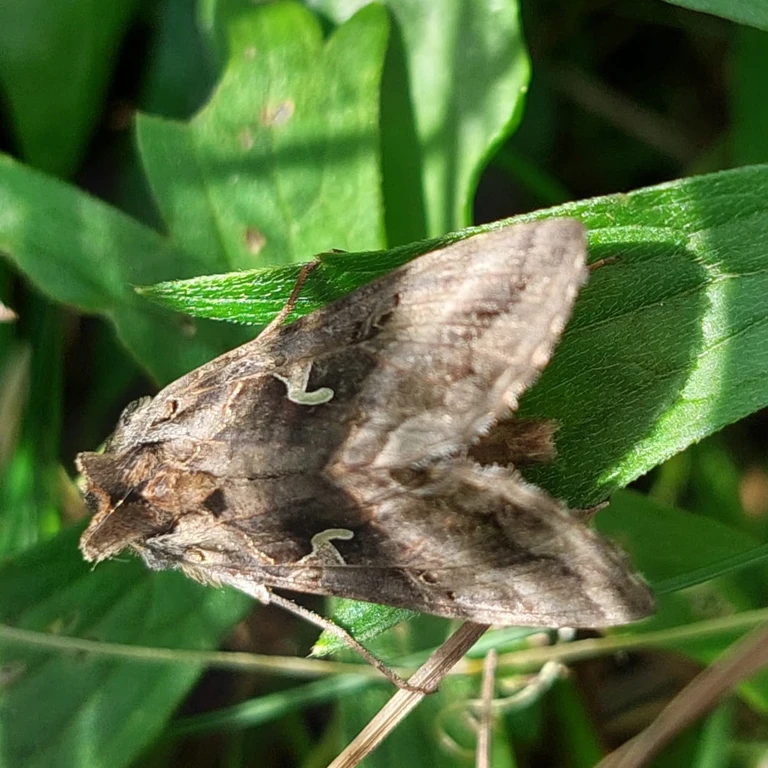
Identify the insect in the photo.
Autographa gamma
